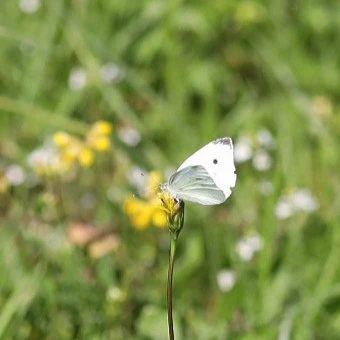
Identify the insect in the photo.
Pieris rapae
